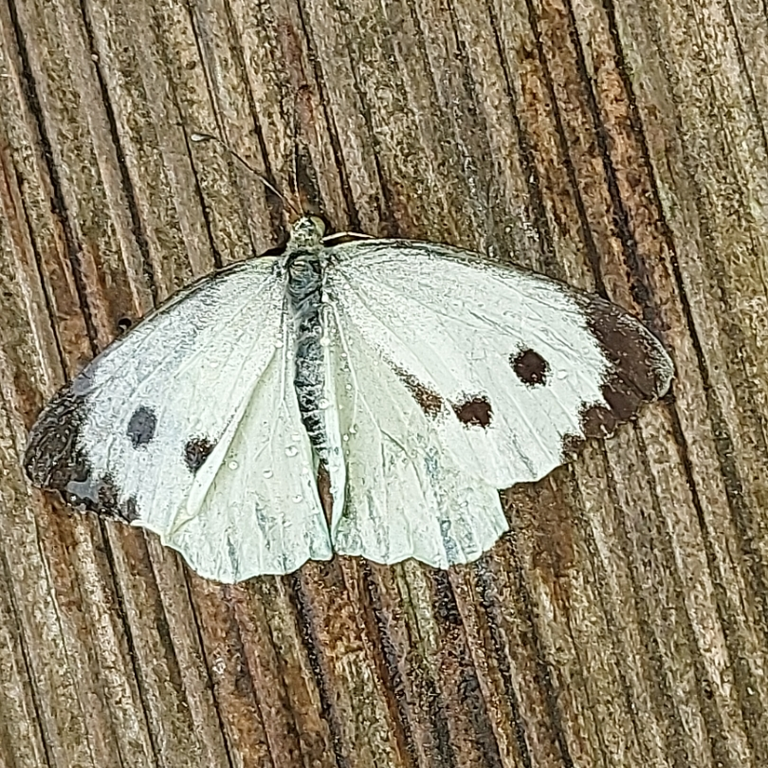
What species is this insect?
Pieris brassicae
